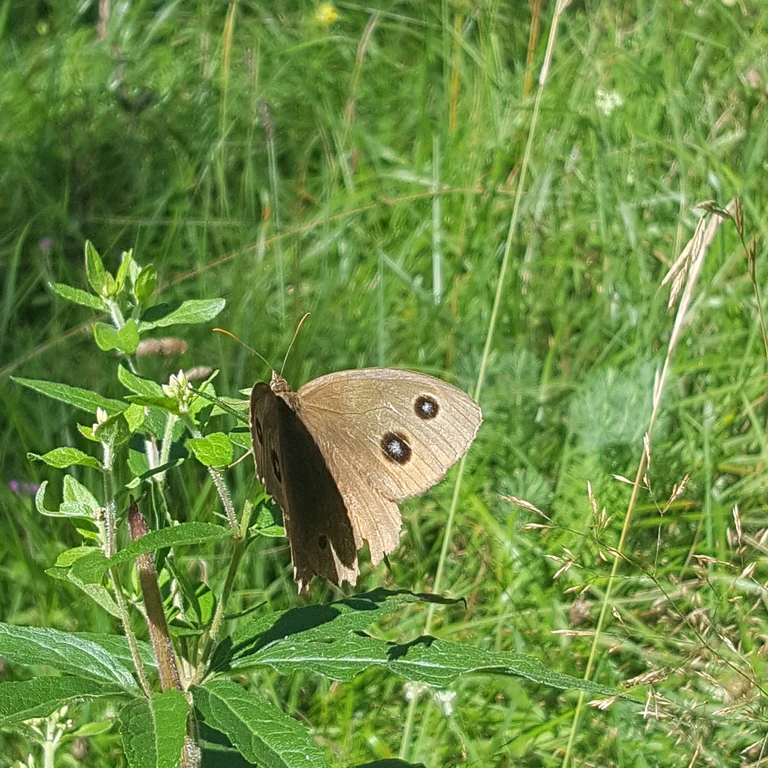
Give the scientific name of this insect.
Minois dryas
